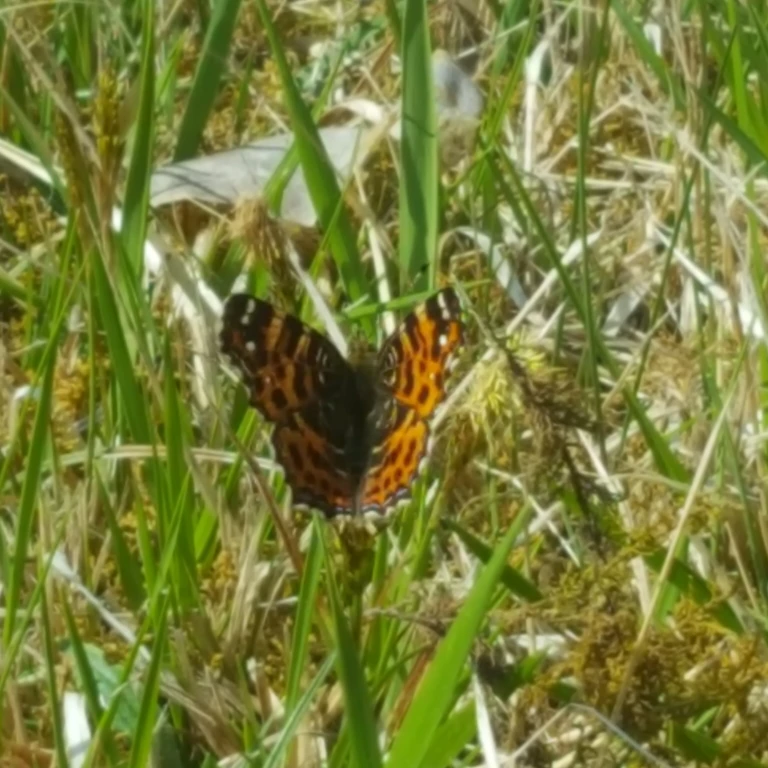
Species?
Araschnia levana
